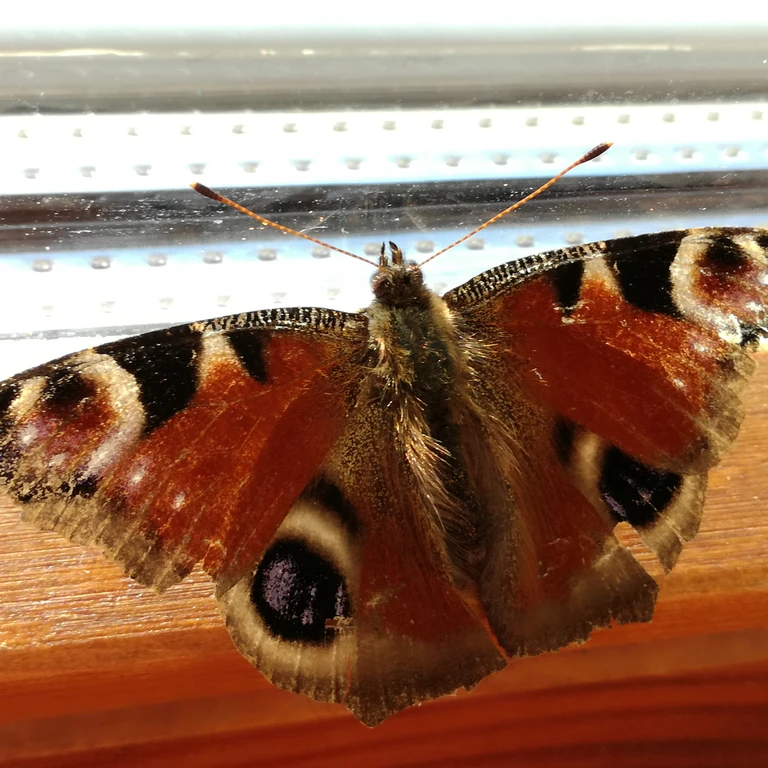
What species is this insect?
Aglais io
